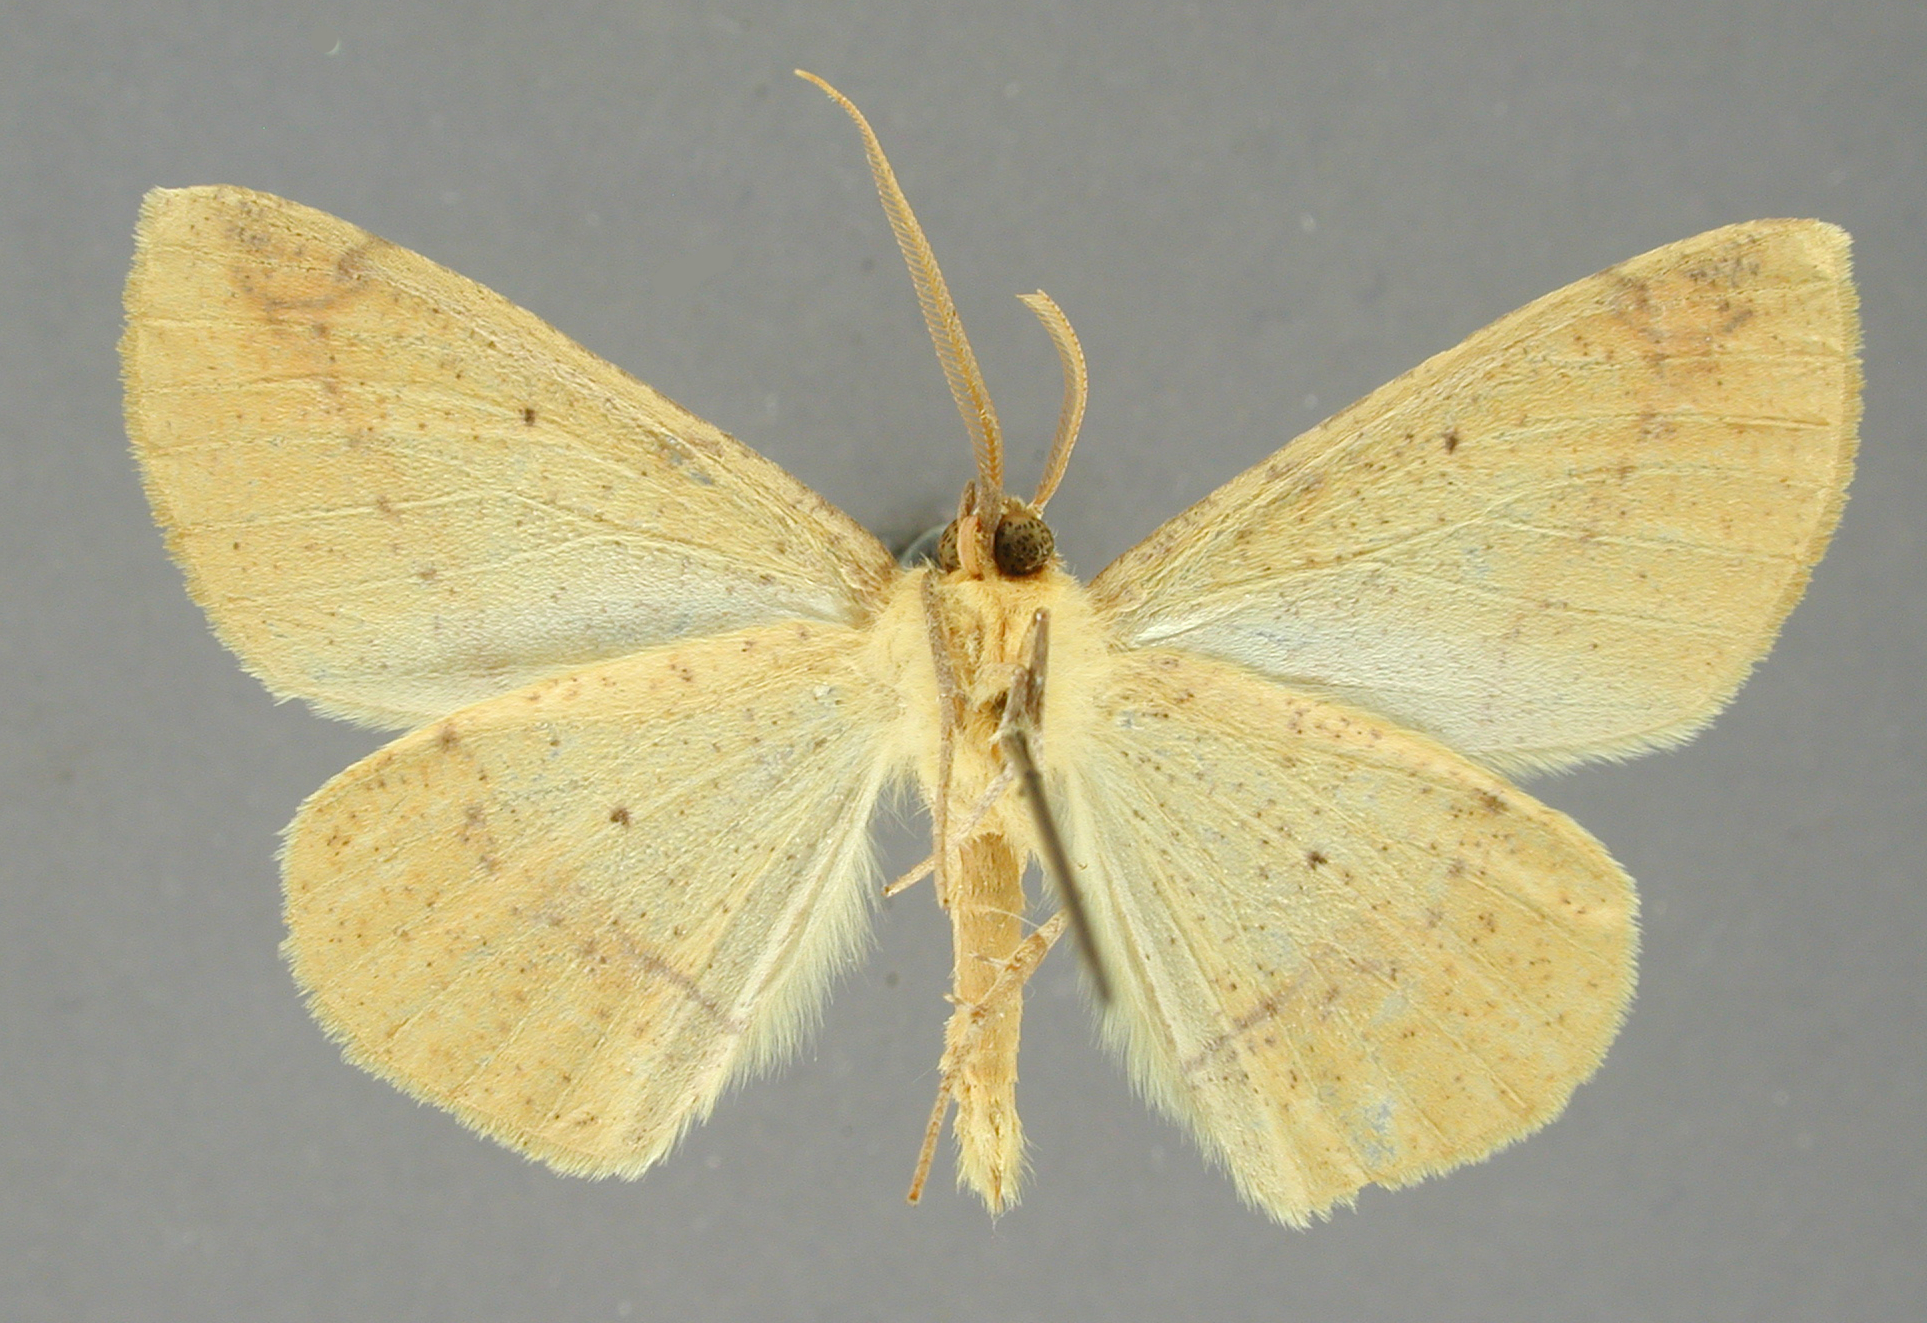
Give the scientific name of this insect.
Ira medullata
